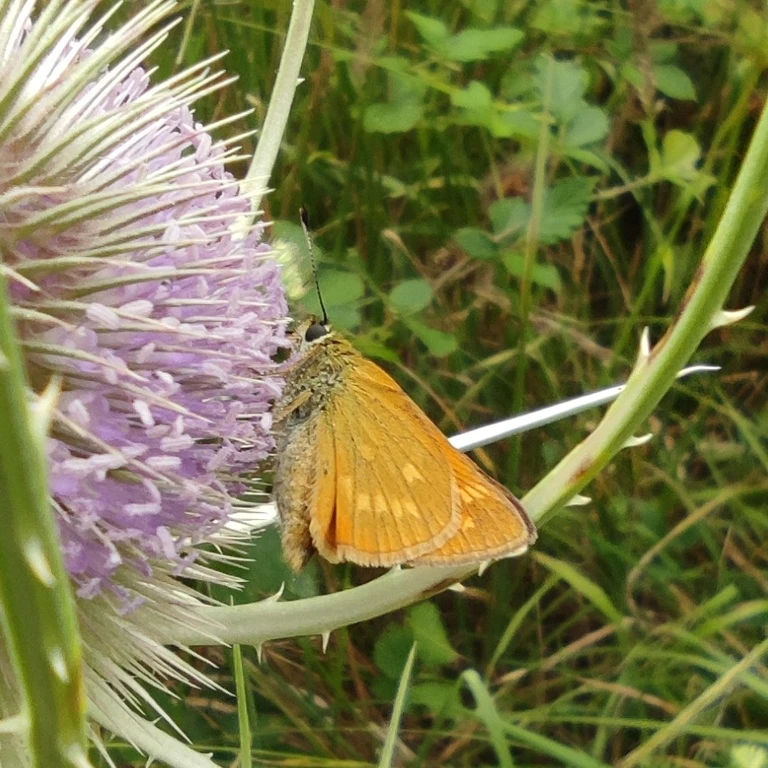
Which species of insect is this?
Ochlodes sylvanus (also Ochlodes venata)
